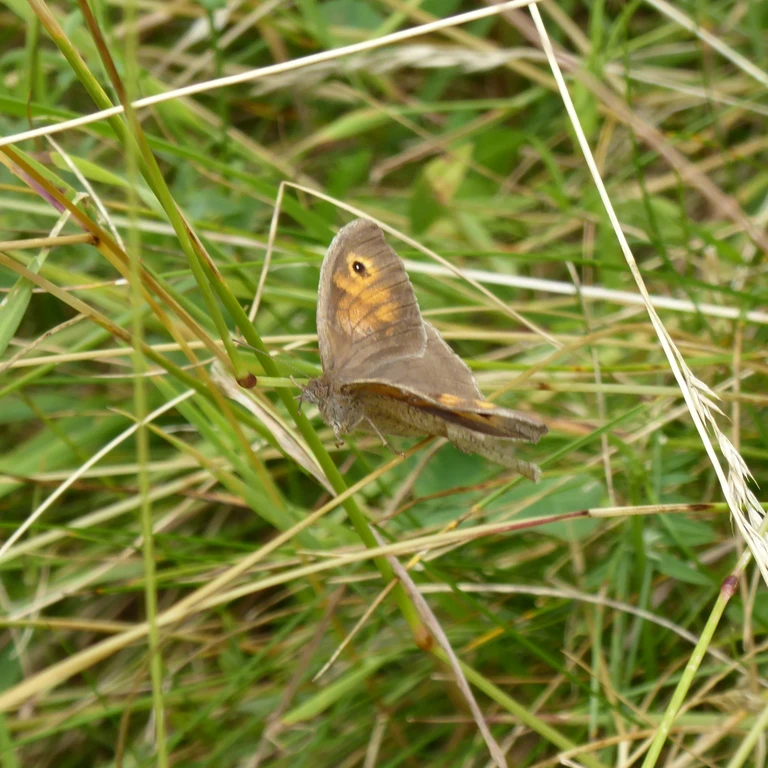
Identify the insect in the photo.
Maniola jurtina
